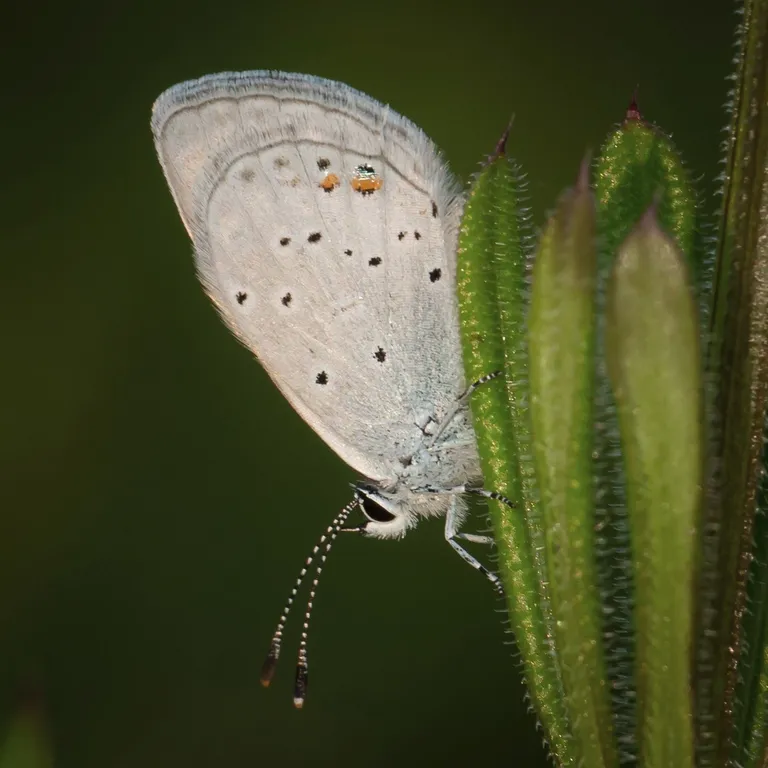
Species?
Cupido argiades (also Elkalyce argiades)
